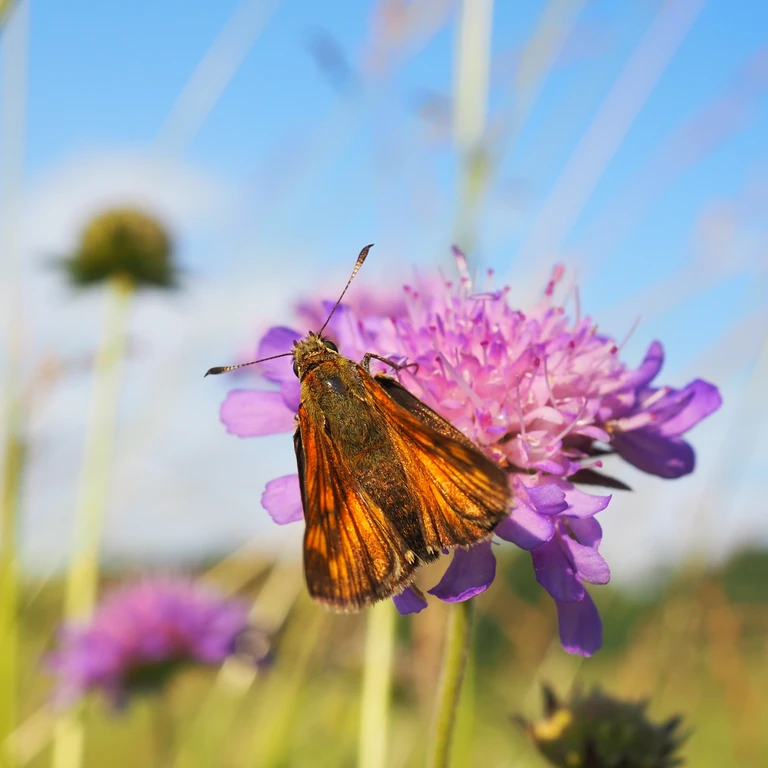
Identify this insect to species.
Ochlodes sylvanus (also Ochlodes venata)
